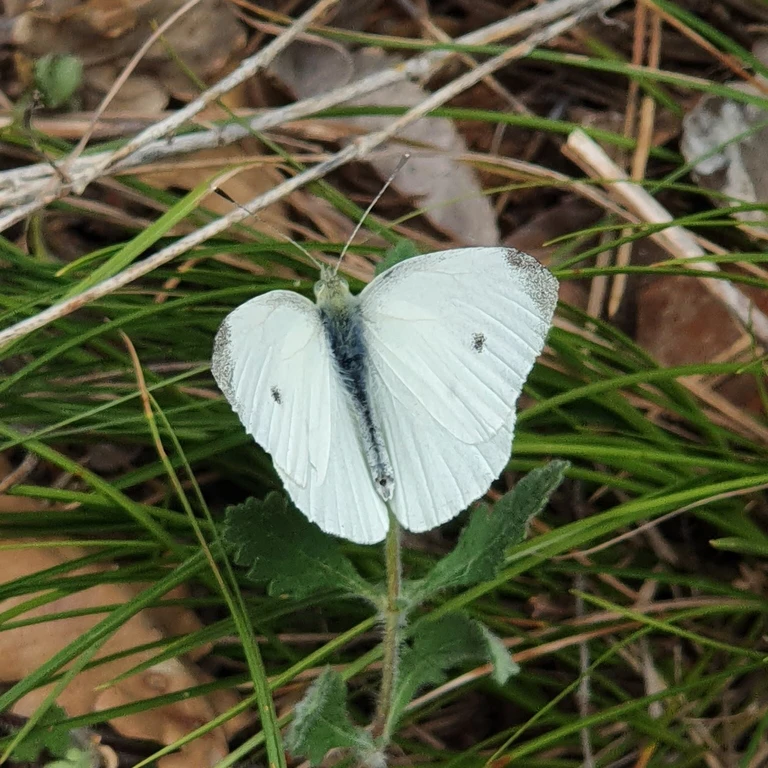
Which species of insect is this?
Pieris rapae
